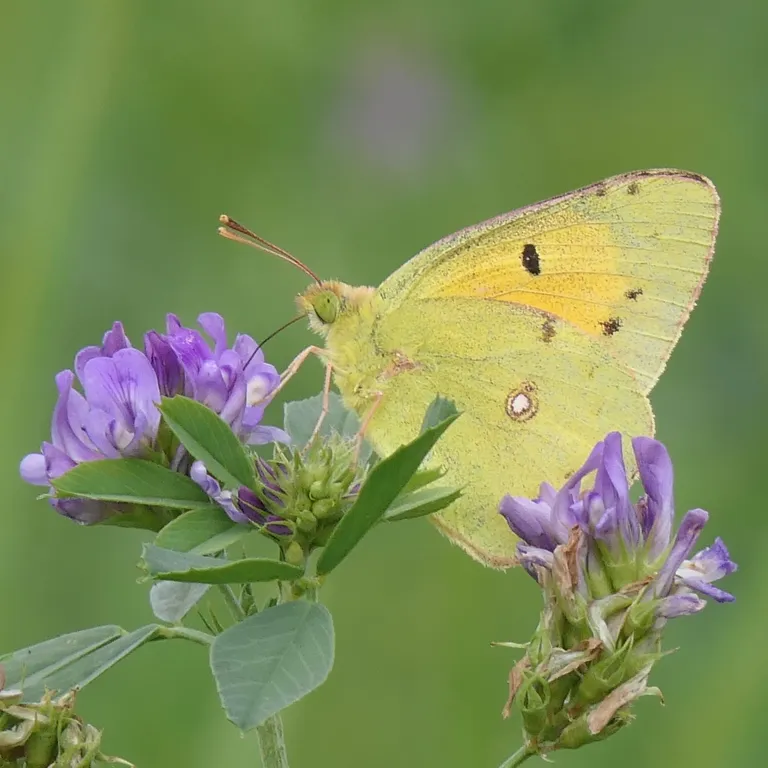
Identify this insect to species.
Colias croceus
